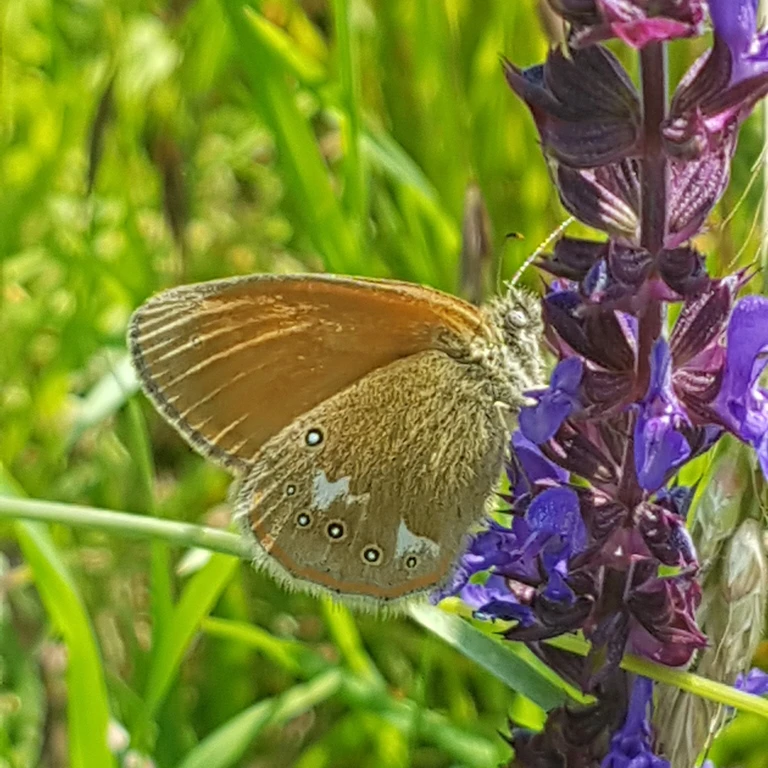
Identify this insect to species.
Coenonympha glycerion (also Coenonympha iphis)
